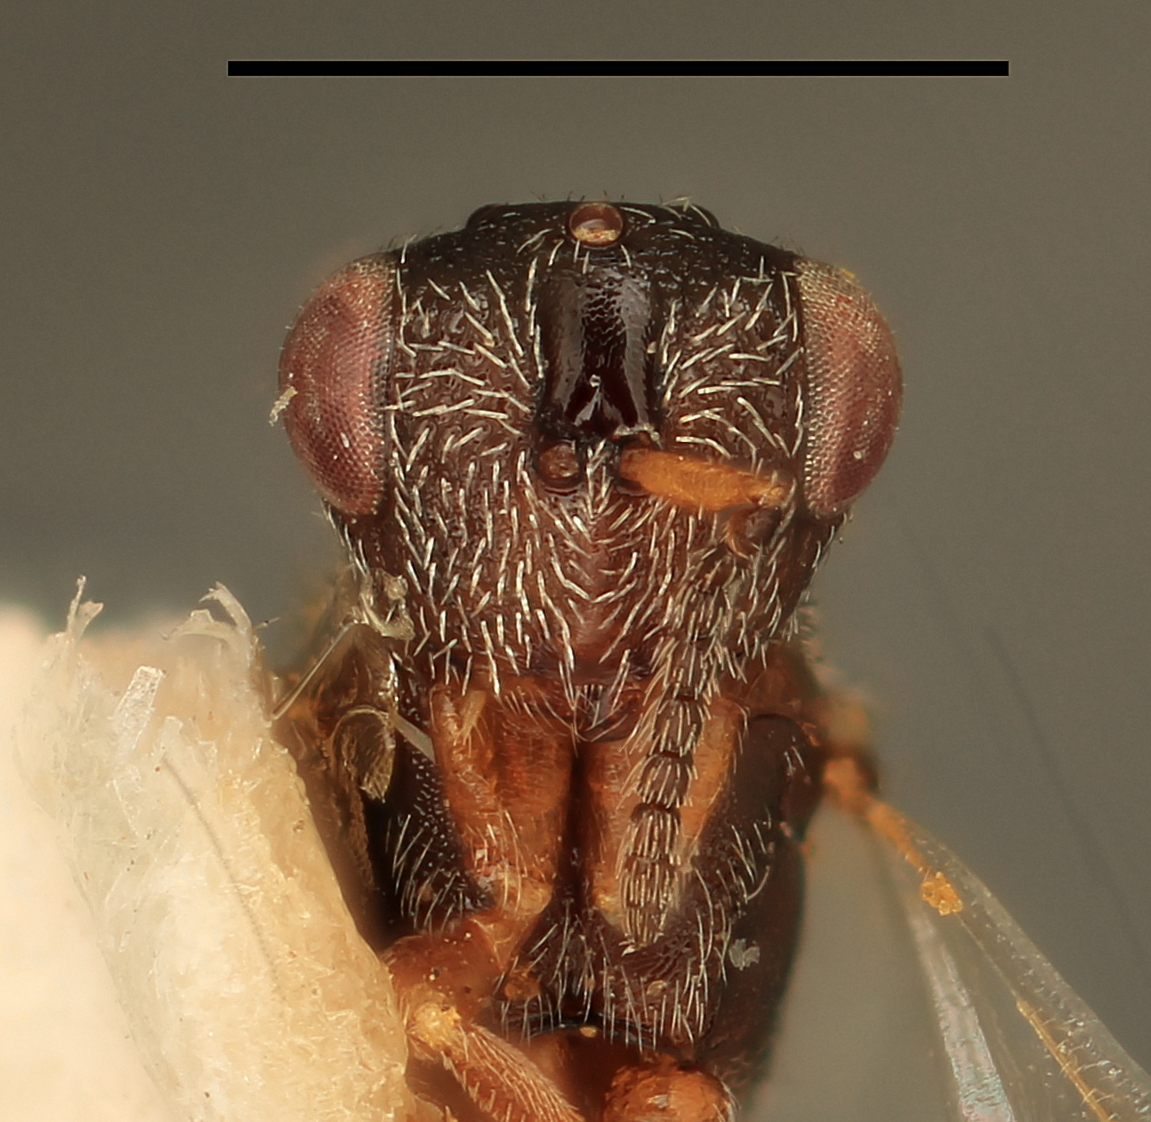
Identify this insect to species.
Eurytomocharis pascuorum
